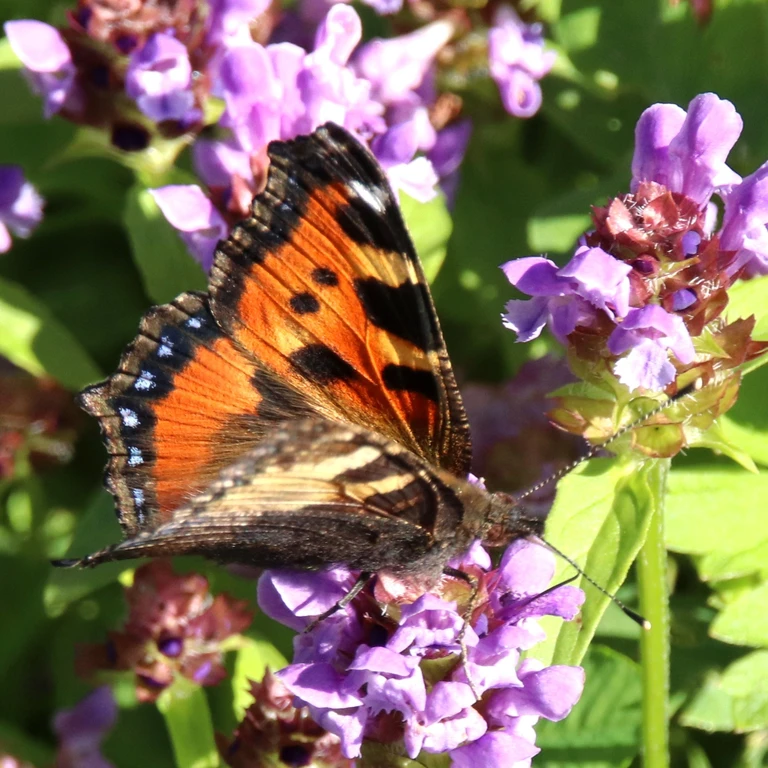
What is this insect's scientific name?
Aglais urticae
